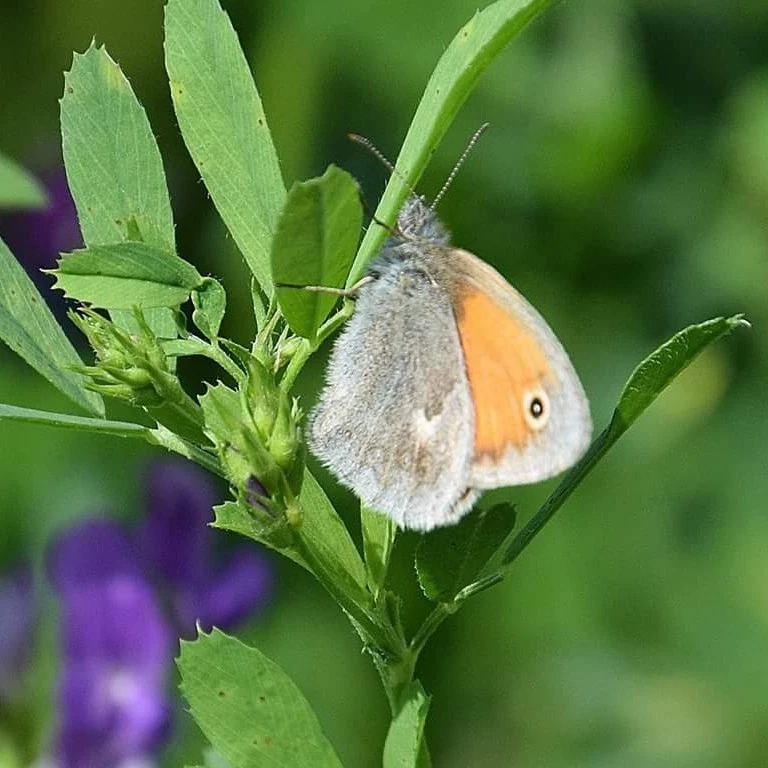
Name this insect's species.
Coenonympha pamphilus
